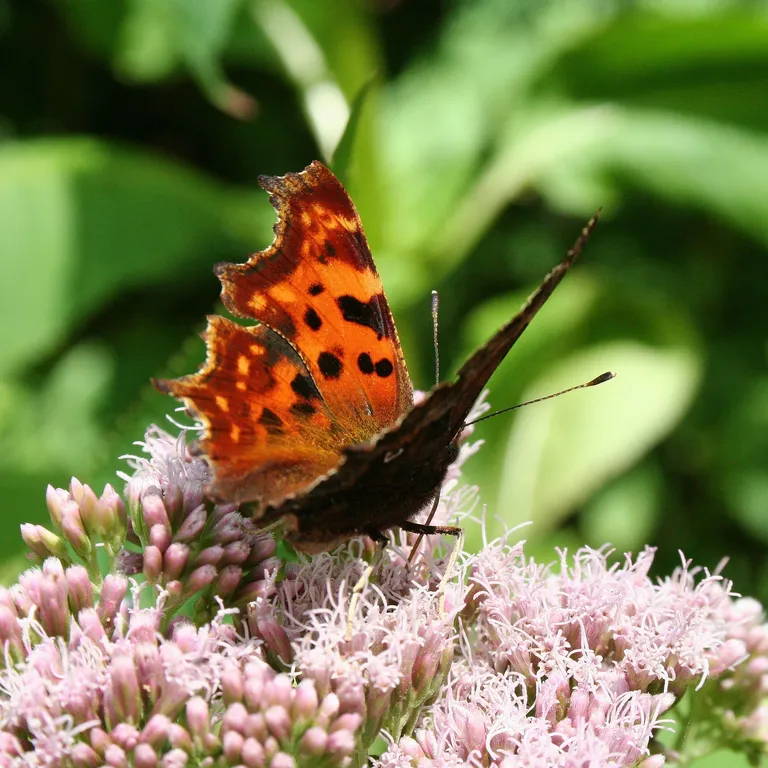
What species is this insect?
Polygonia c-album
